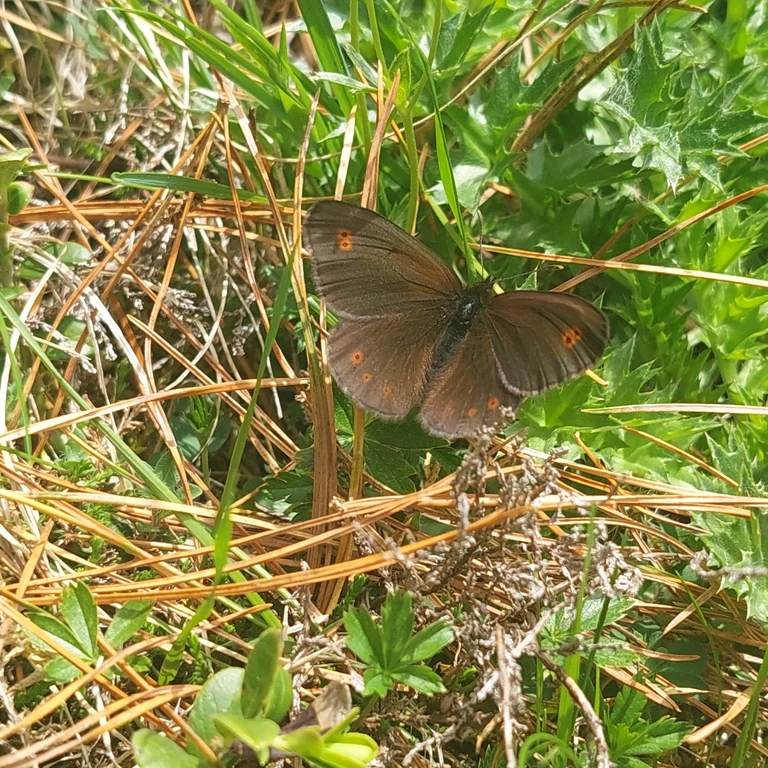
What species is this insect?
Erebia medusa
